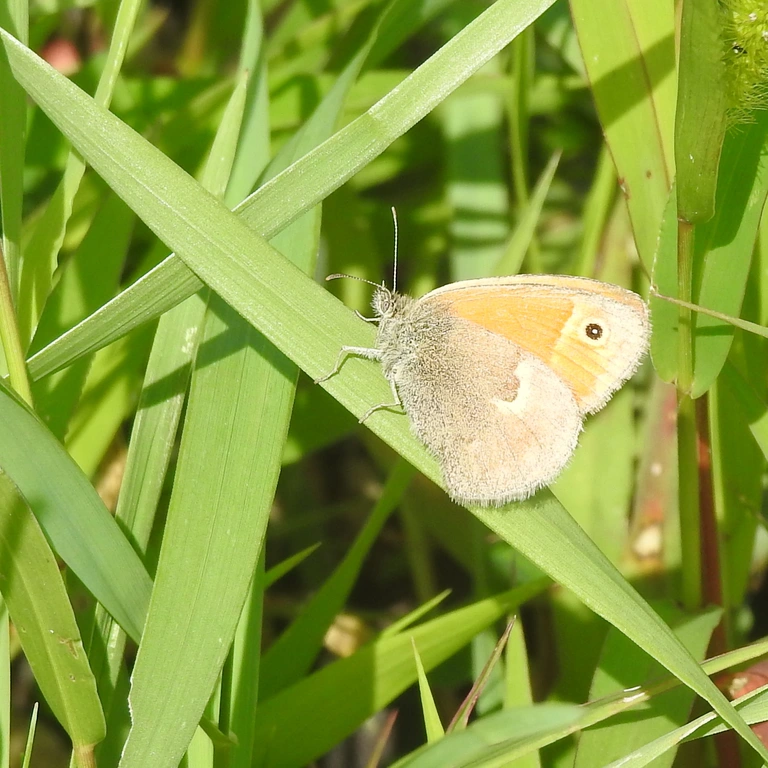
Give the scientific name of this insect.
Coenonympha pamphilus
